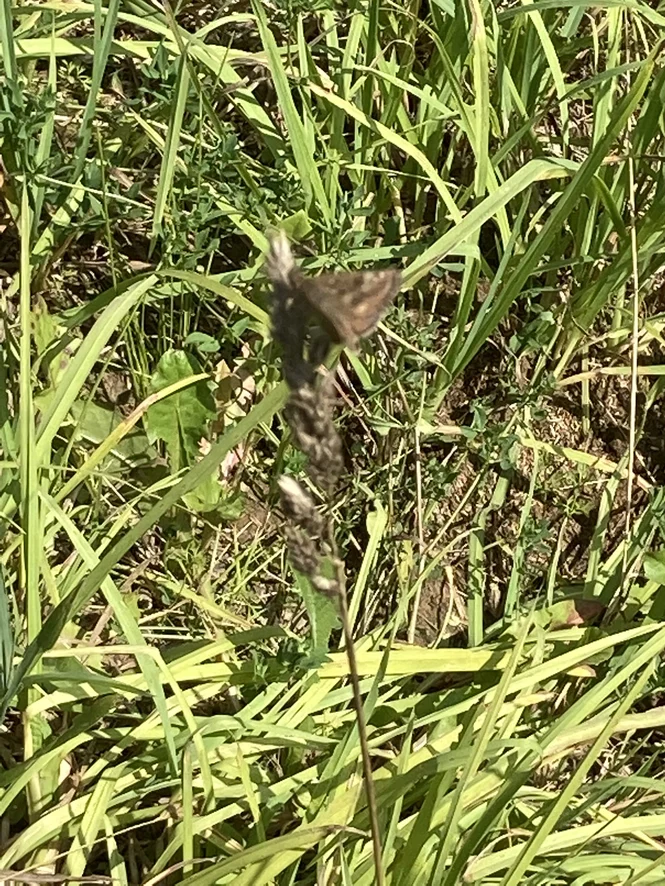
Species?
Erynnis tages
